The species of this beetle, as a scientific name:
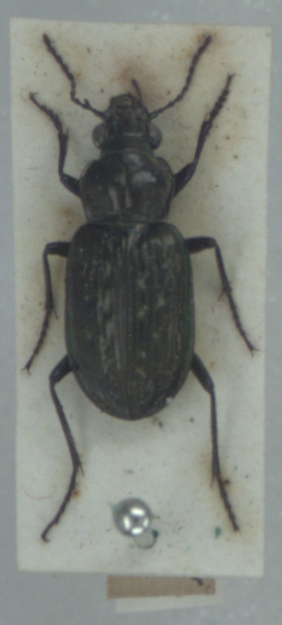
Blethisa multipunctata
